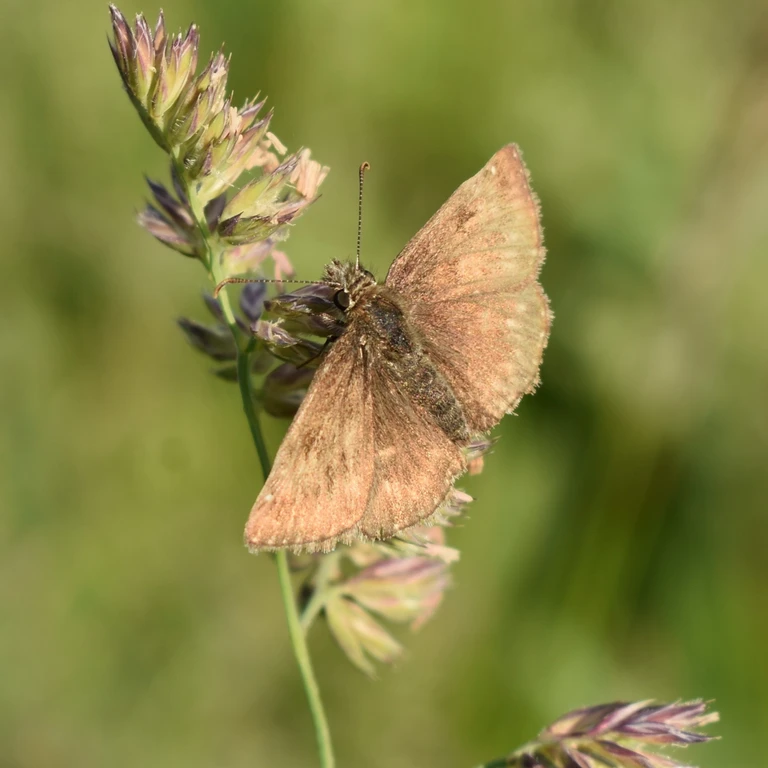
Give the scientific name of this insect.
Erynnis tages
